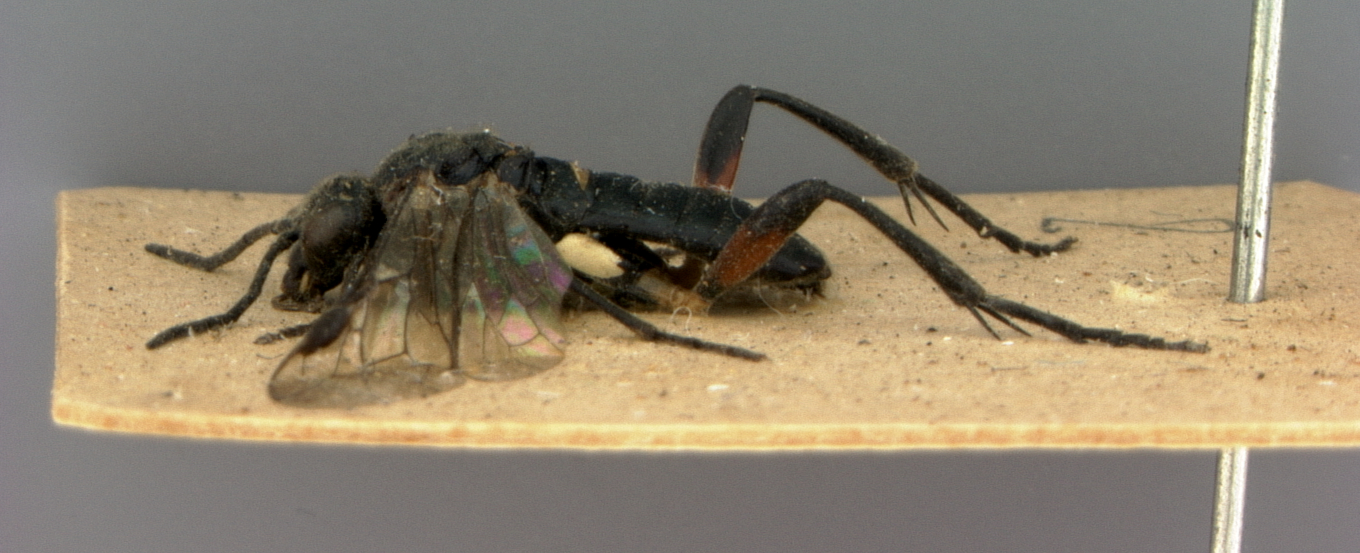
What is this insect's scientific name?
Macrophya nigra
